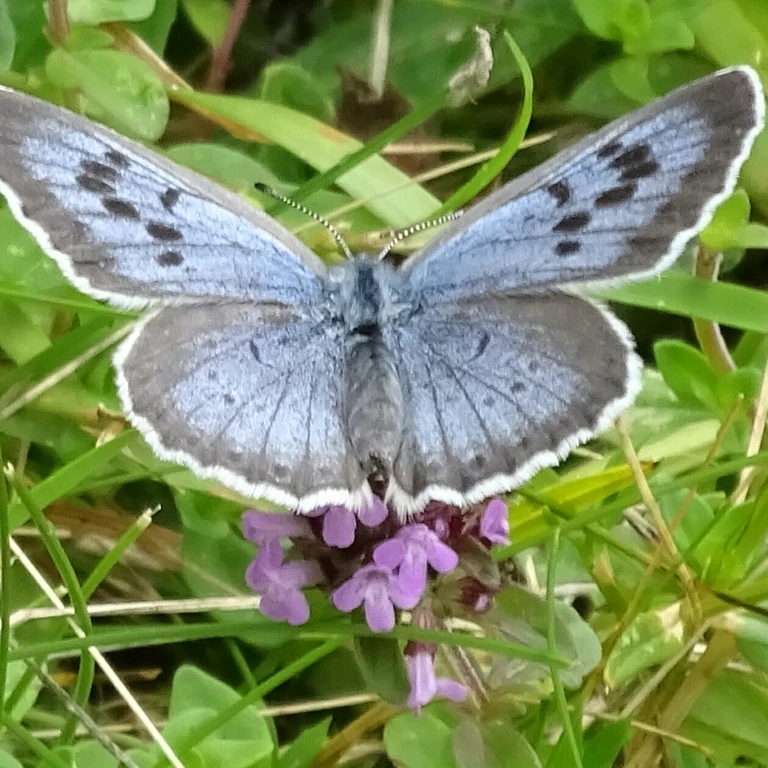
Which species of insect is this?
Phengaris arion (also Maculinea arion)
